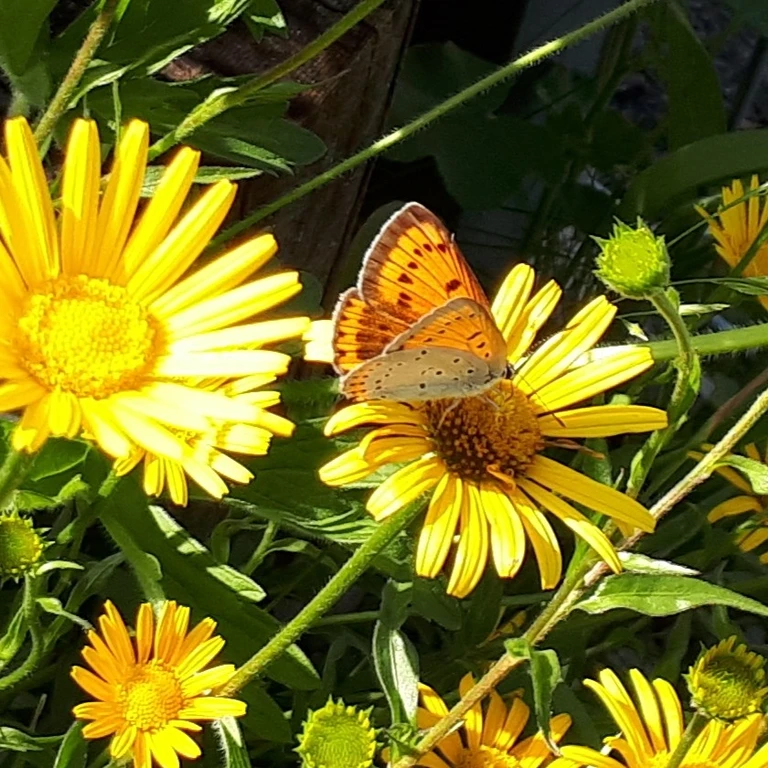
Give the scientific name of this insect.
Lycaena dispar
